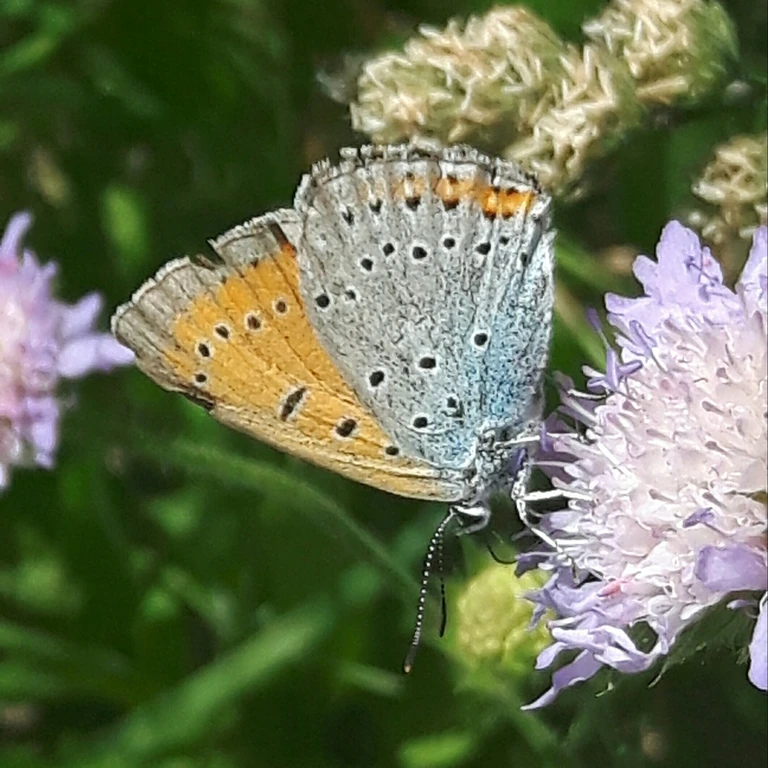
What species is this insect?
Lycaena dispar
